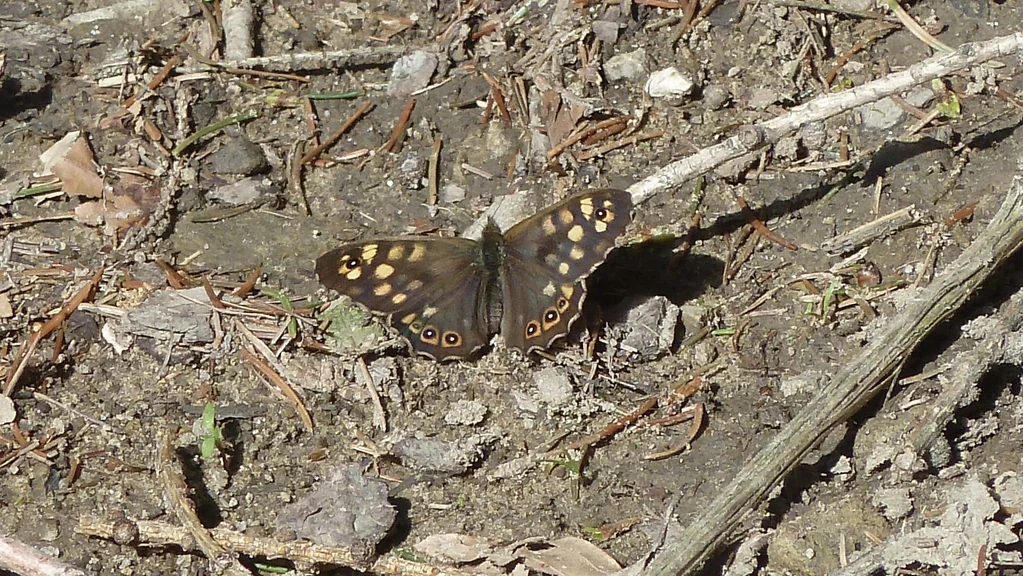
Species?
Pararge aegeria
